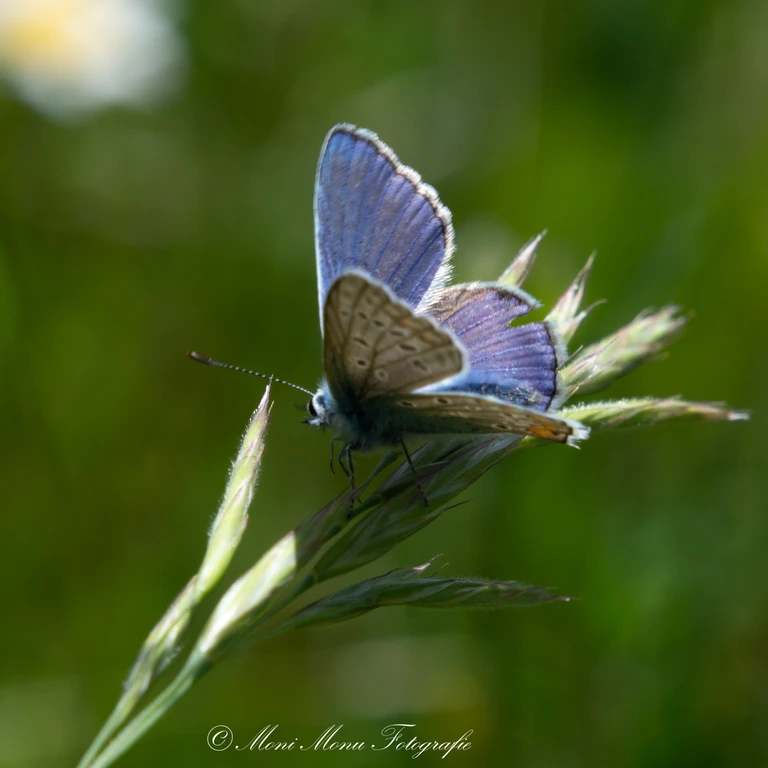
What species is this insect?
Polyommatus icarus
